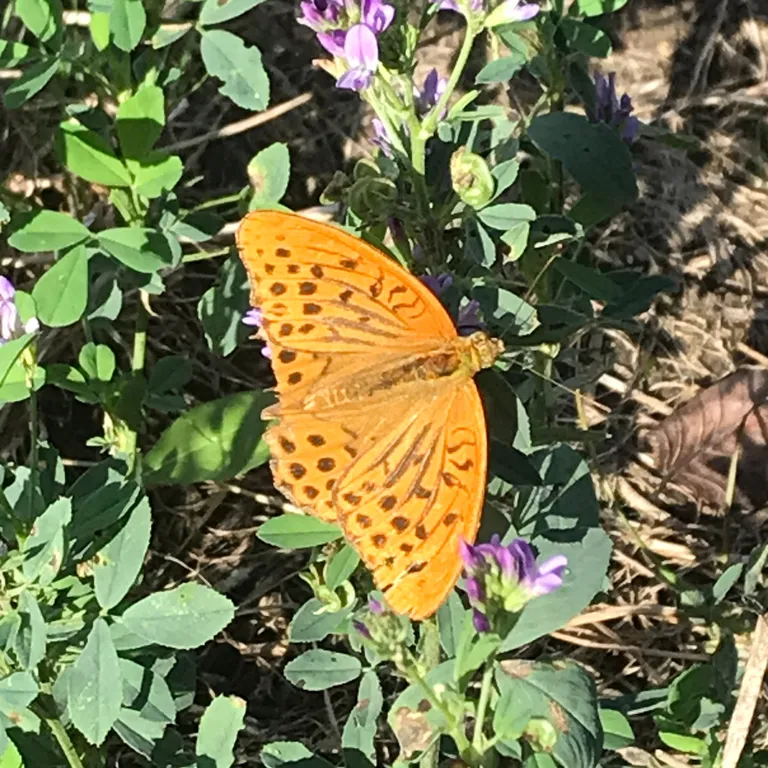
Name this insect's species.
Argynnis paphia
